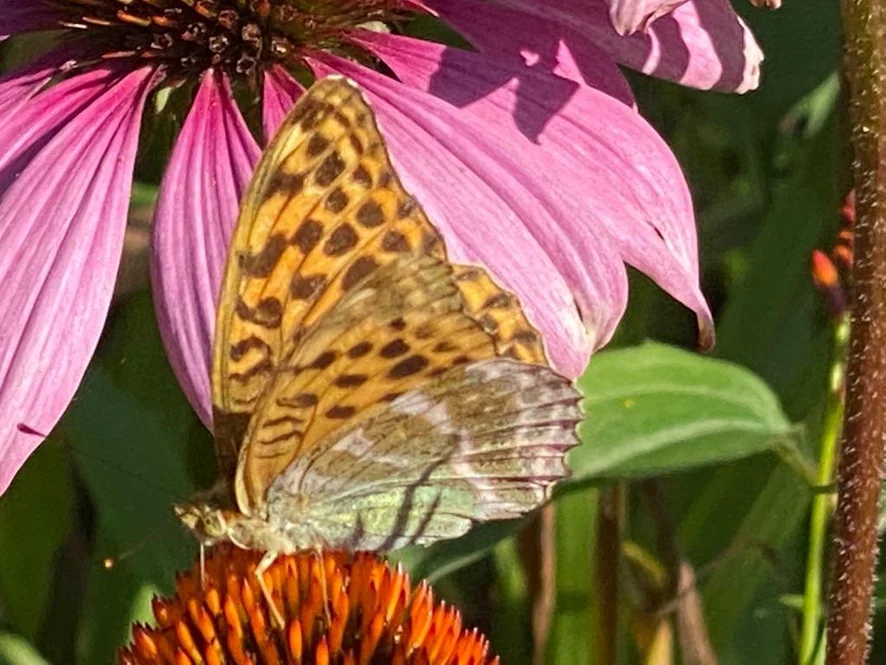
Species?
Argynnis paphia
